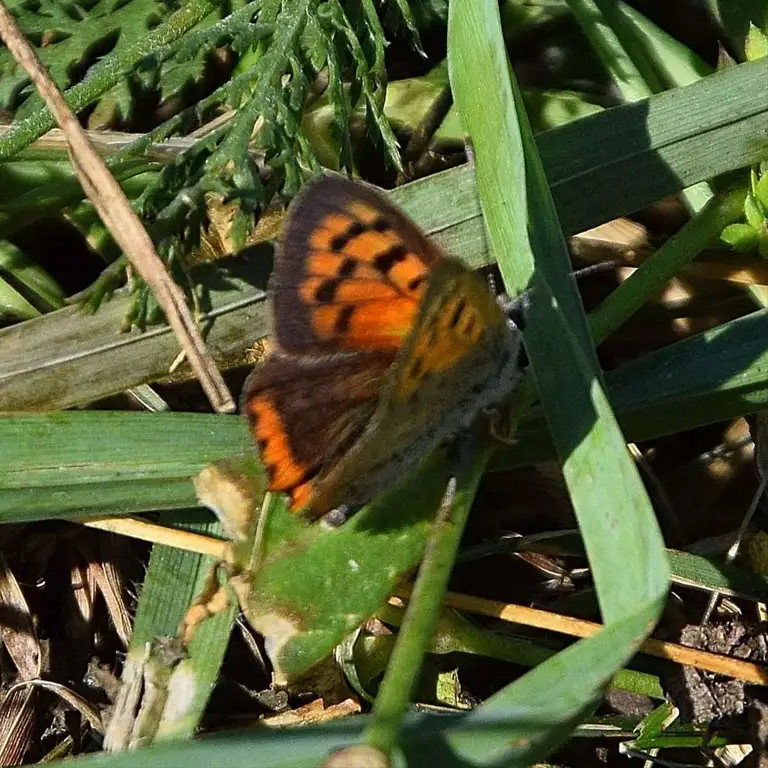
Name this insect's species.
Lycaena phlaeas
